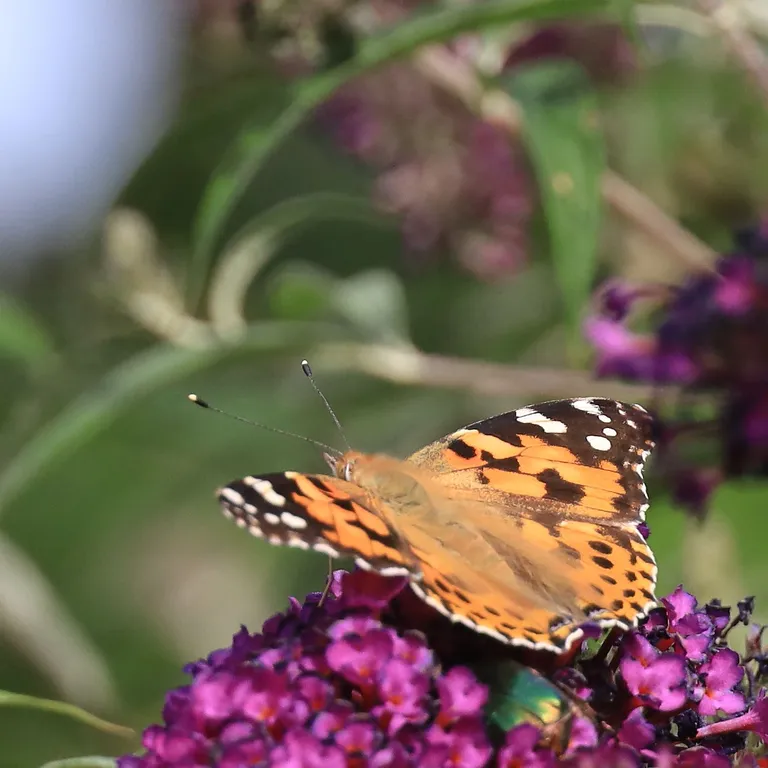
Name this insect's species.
Vanessa cardui
